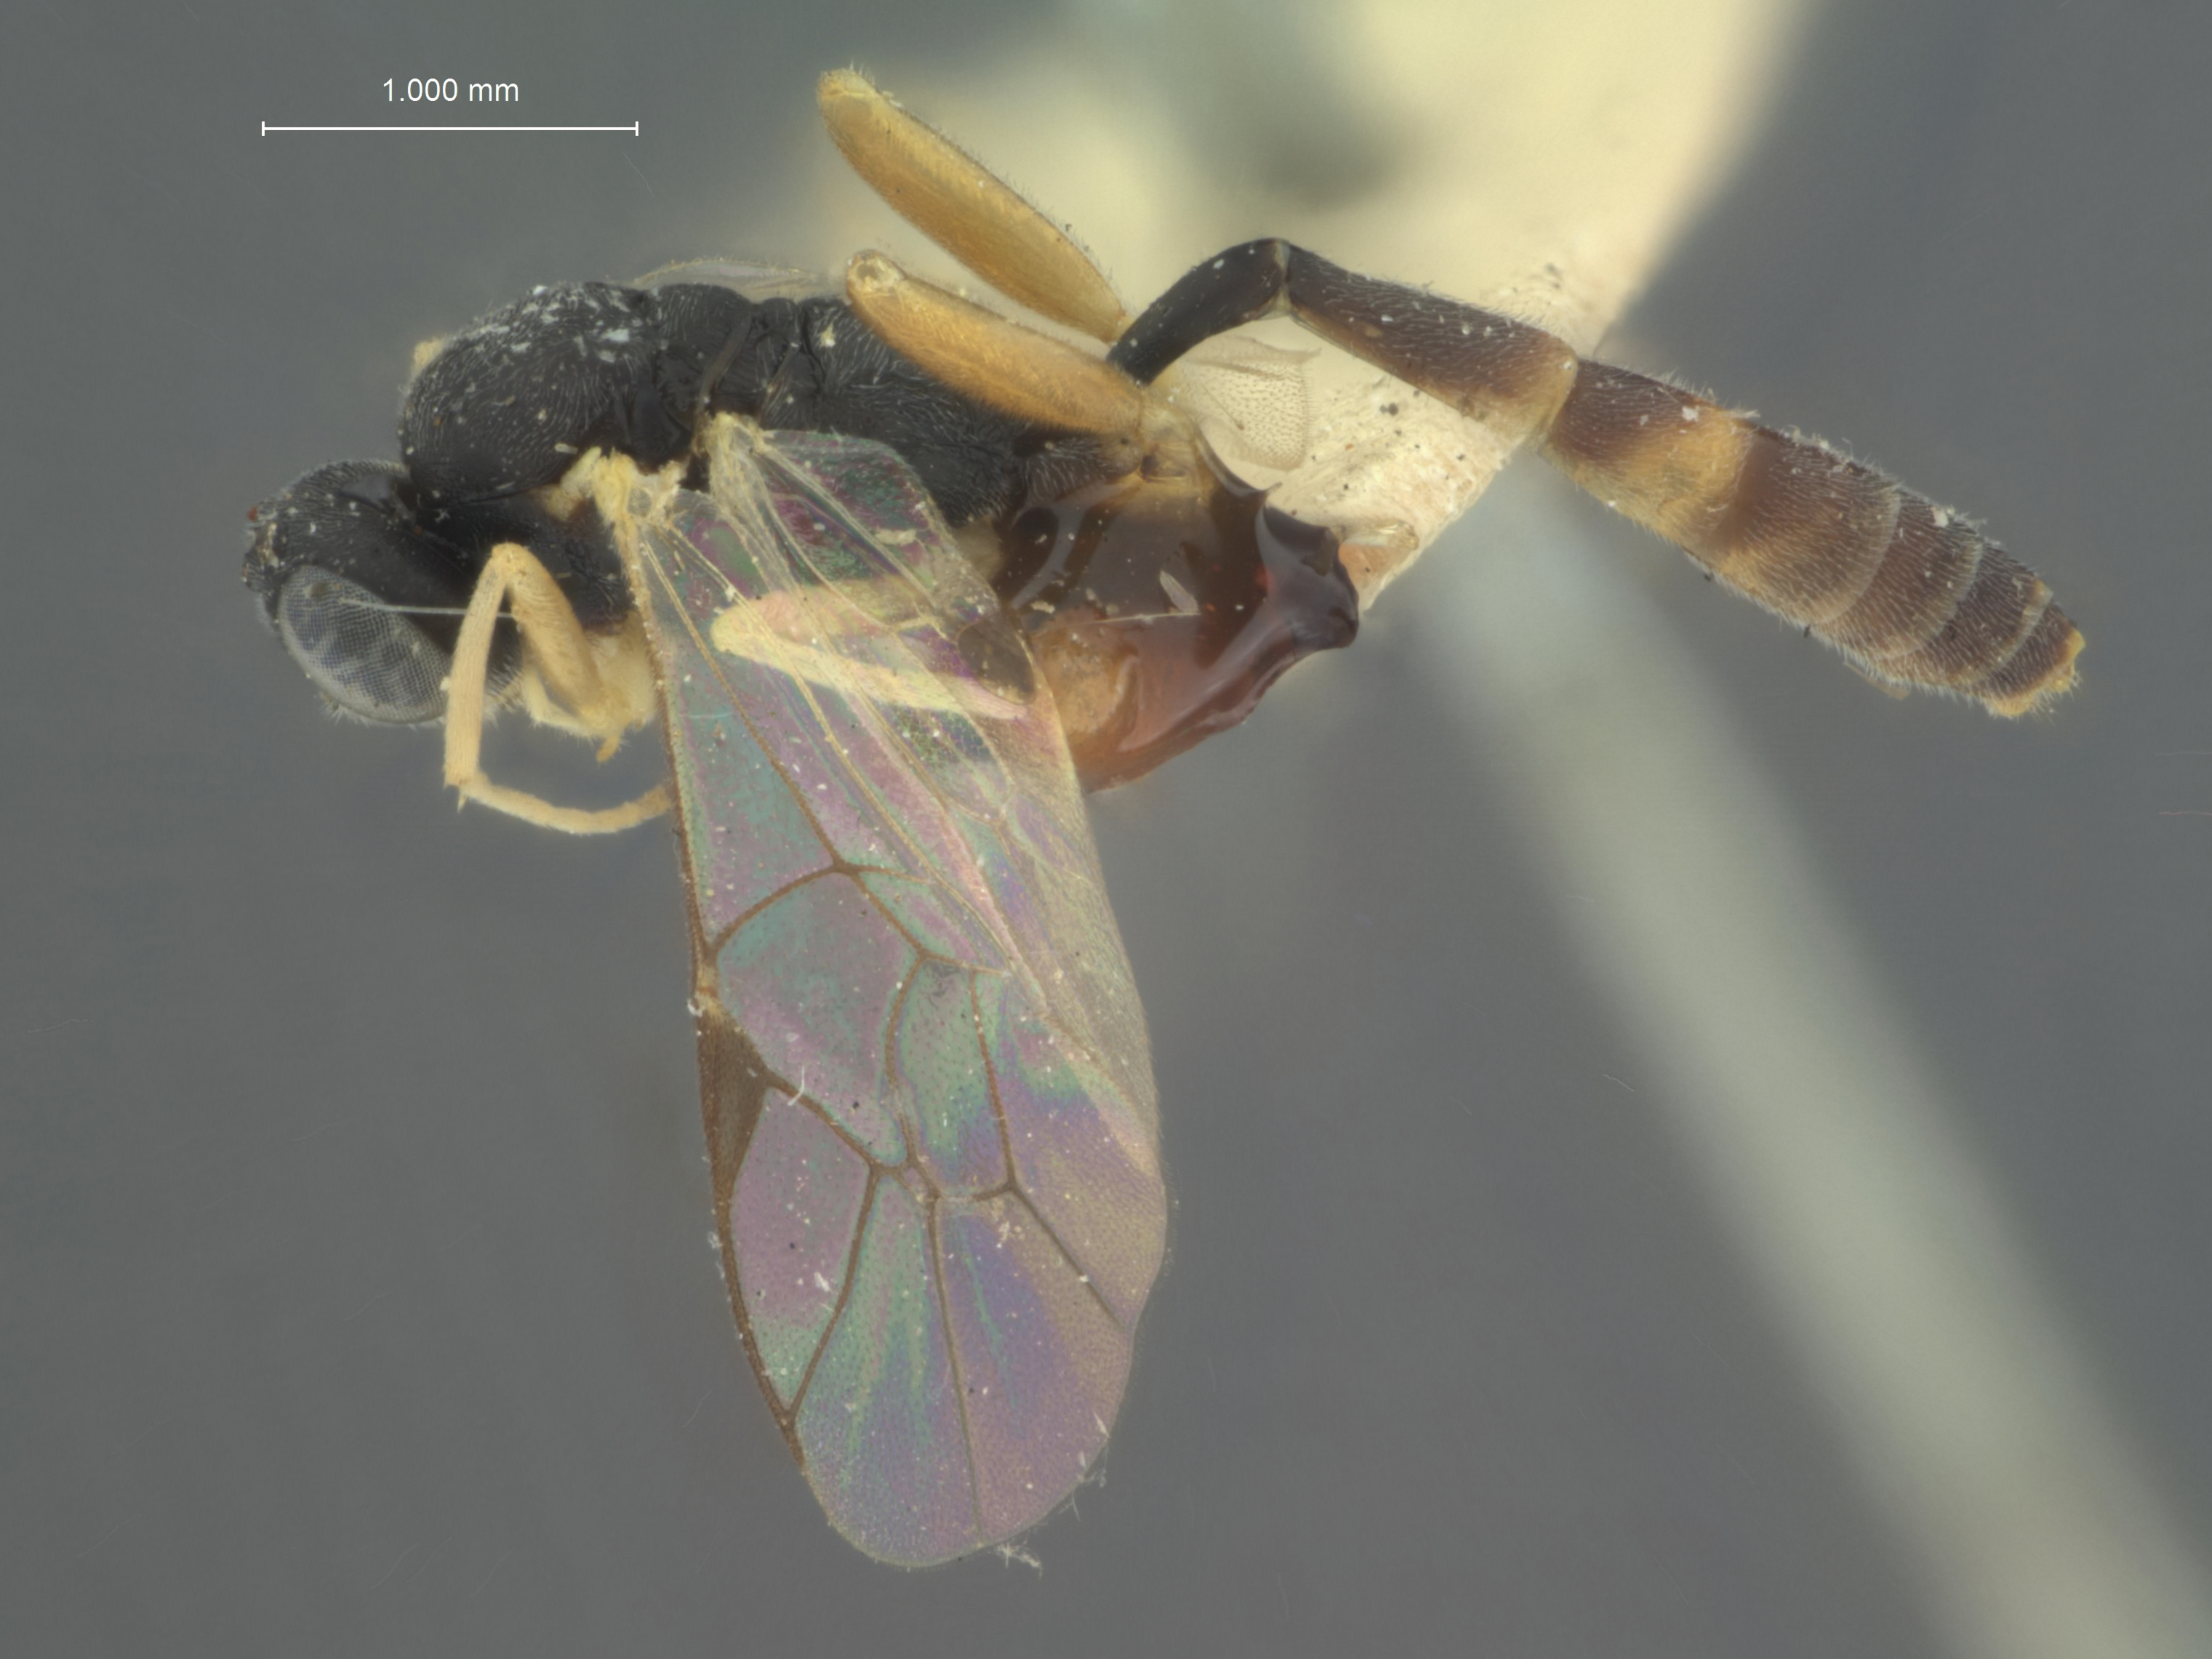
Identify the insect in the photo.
Limneria solenobiae
